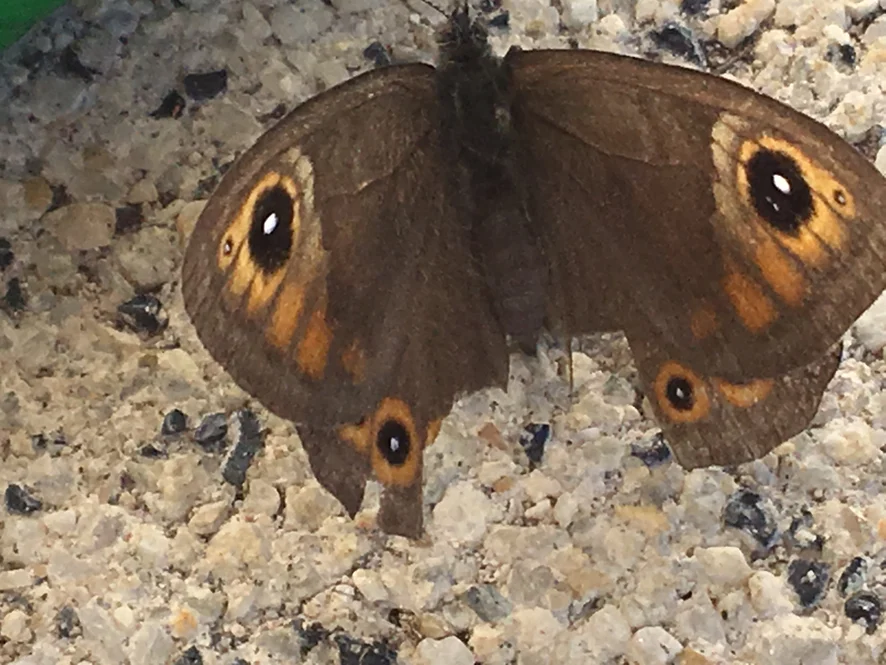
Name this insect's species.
Lasiommata maera (also Pararge maera)
